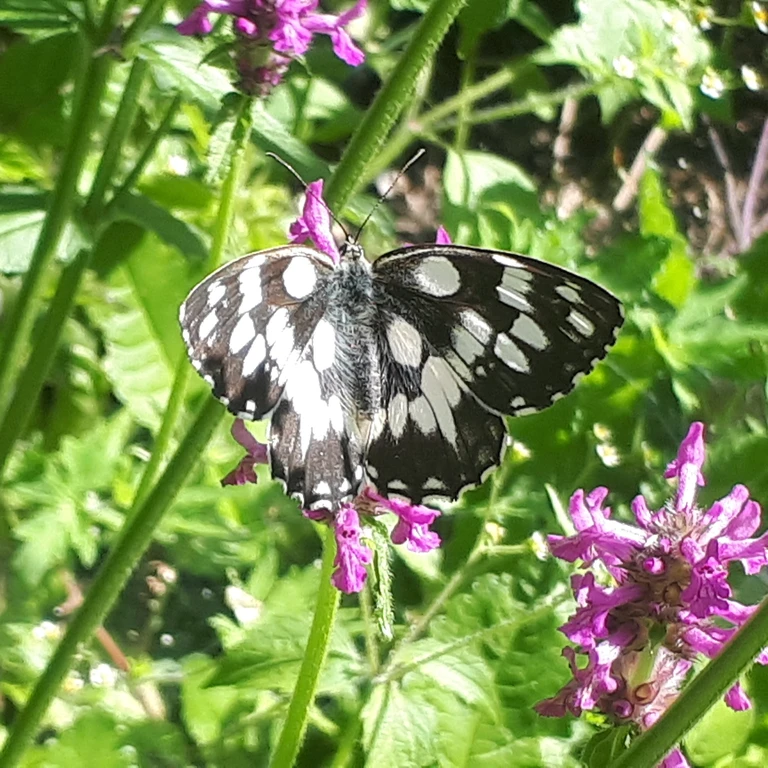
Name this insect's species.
Melanargia galathea
